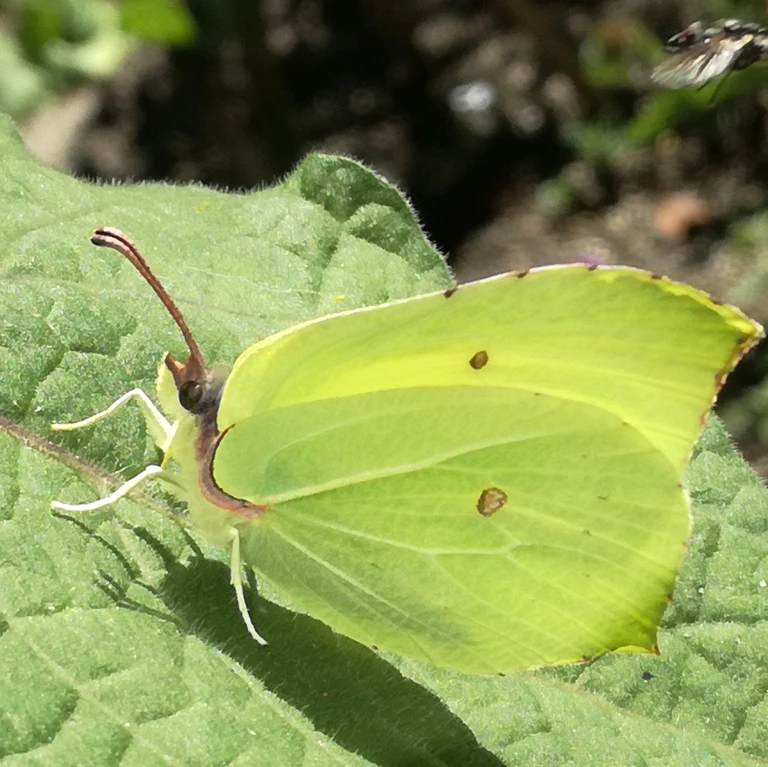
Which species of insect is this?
Gonepteryx rhamni
